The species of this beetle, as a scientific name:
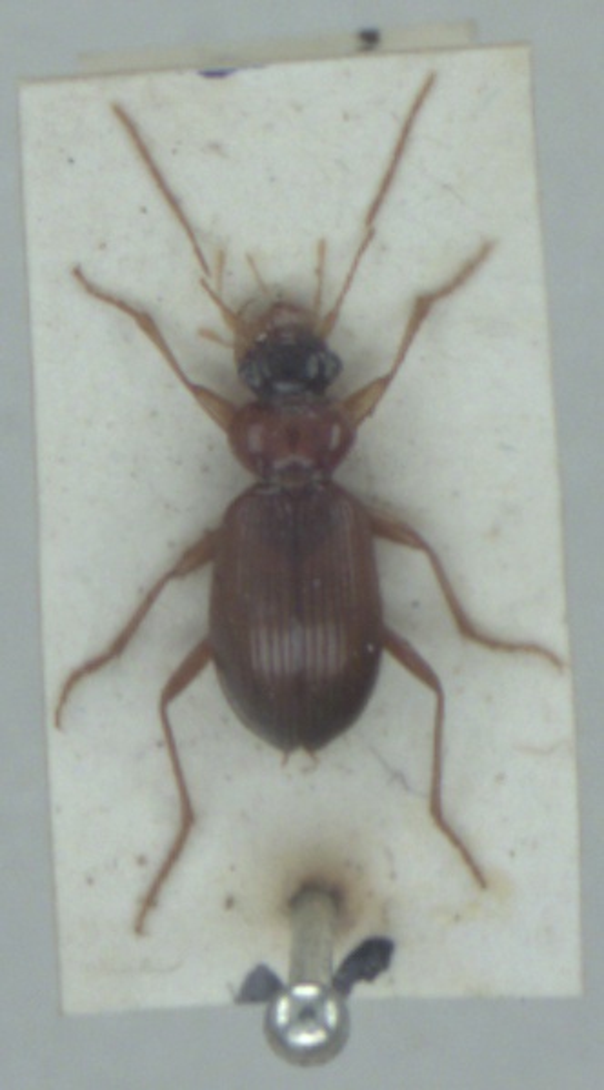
Leistus terminatus
